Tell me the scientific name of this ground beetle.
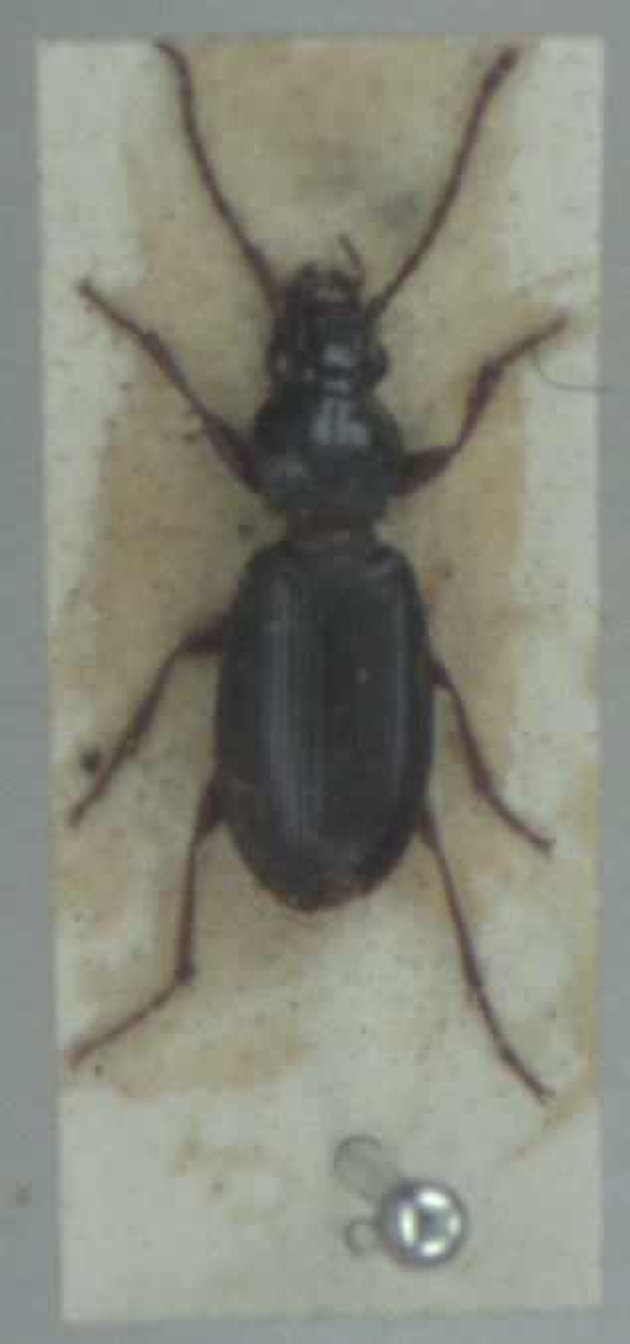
Patrobus atrorufus
